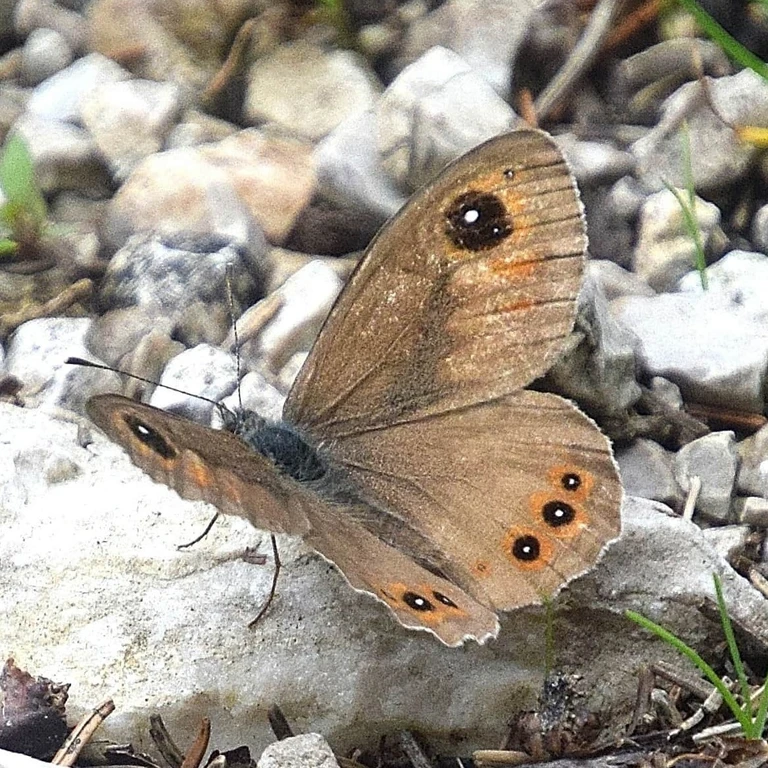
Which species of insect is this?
Lasiommata maera (also Pararge maera)
